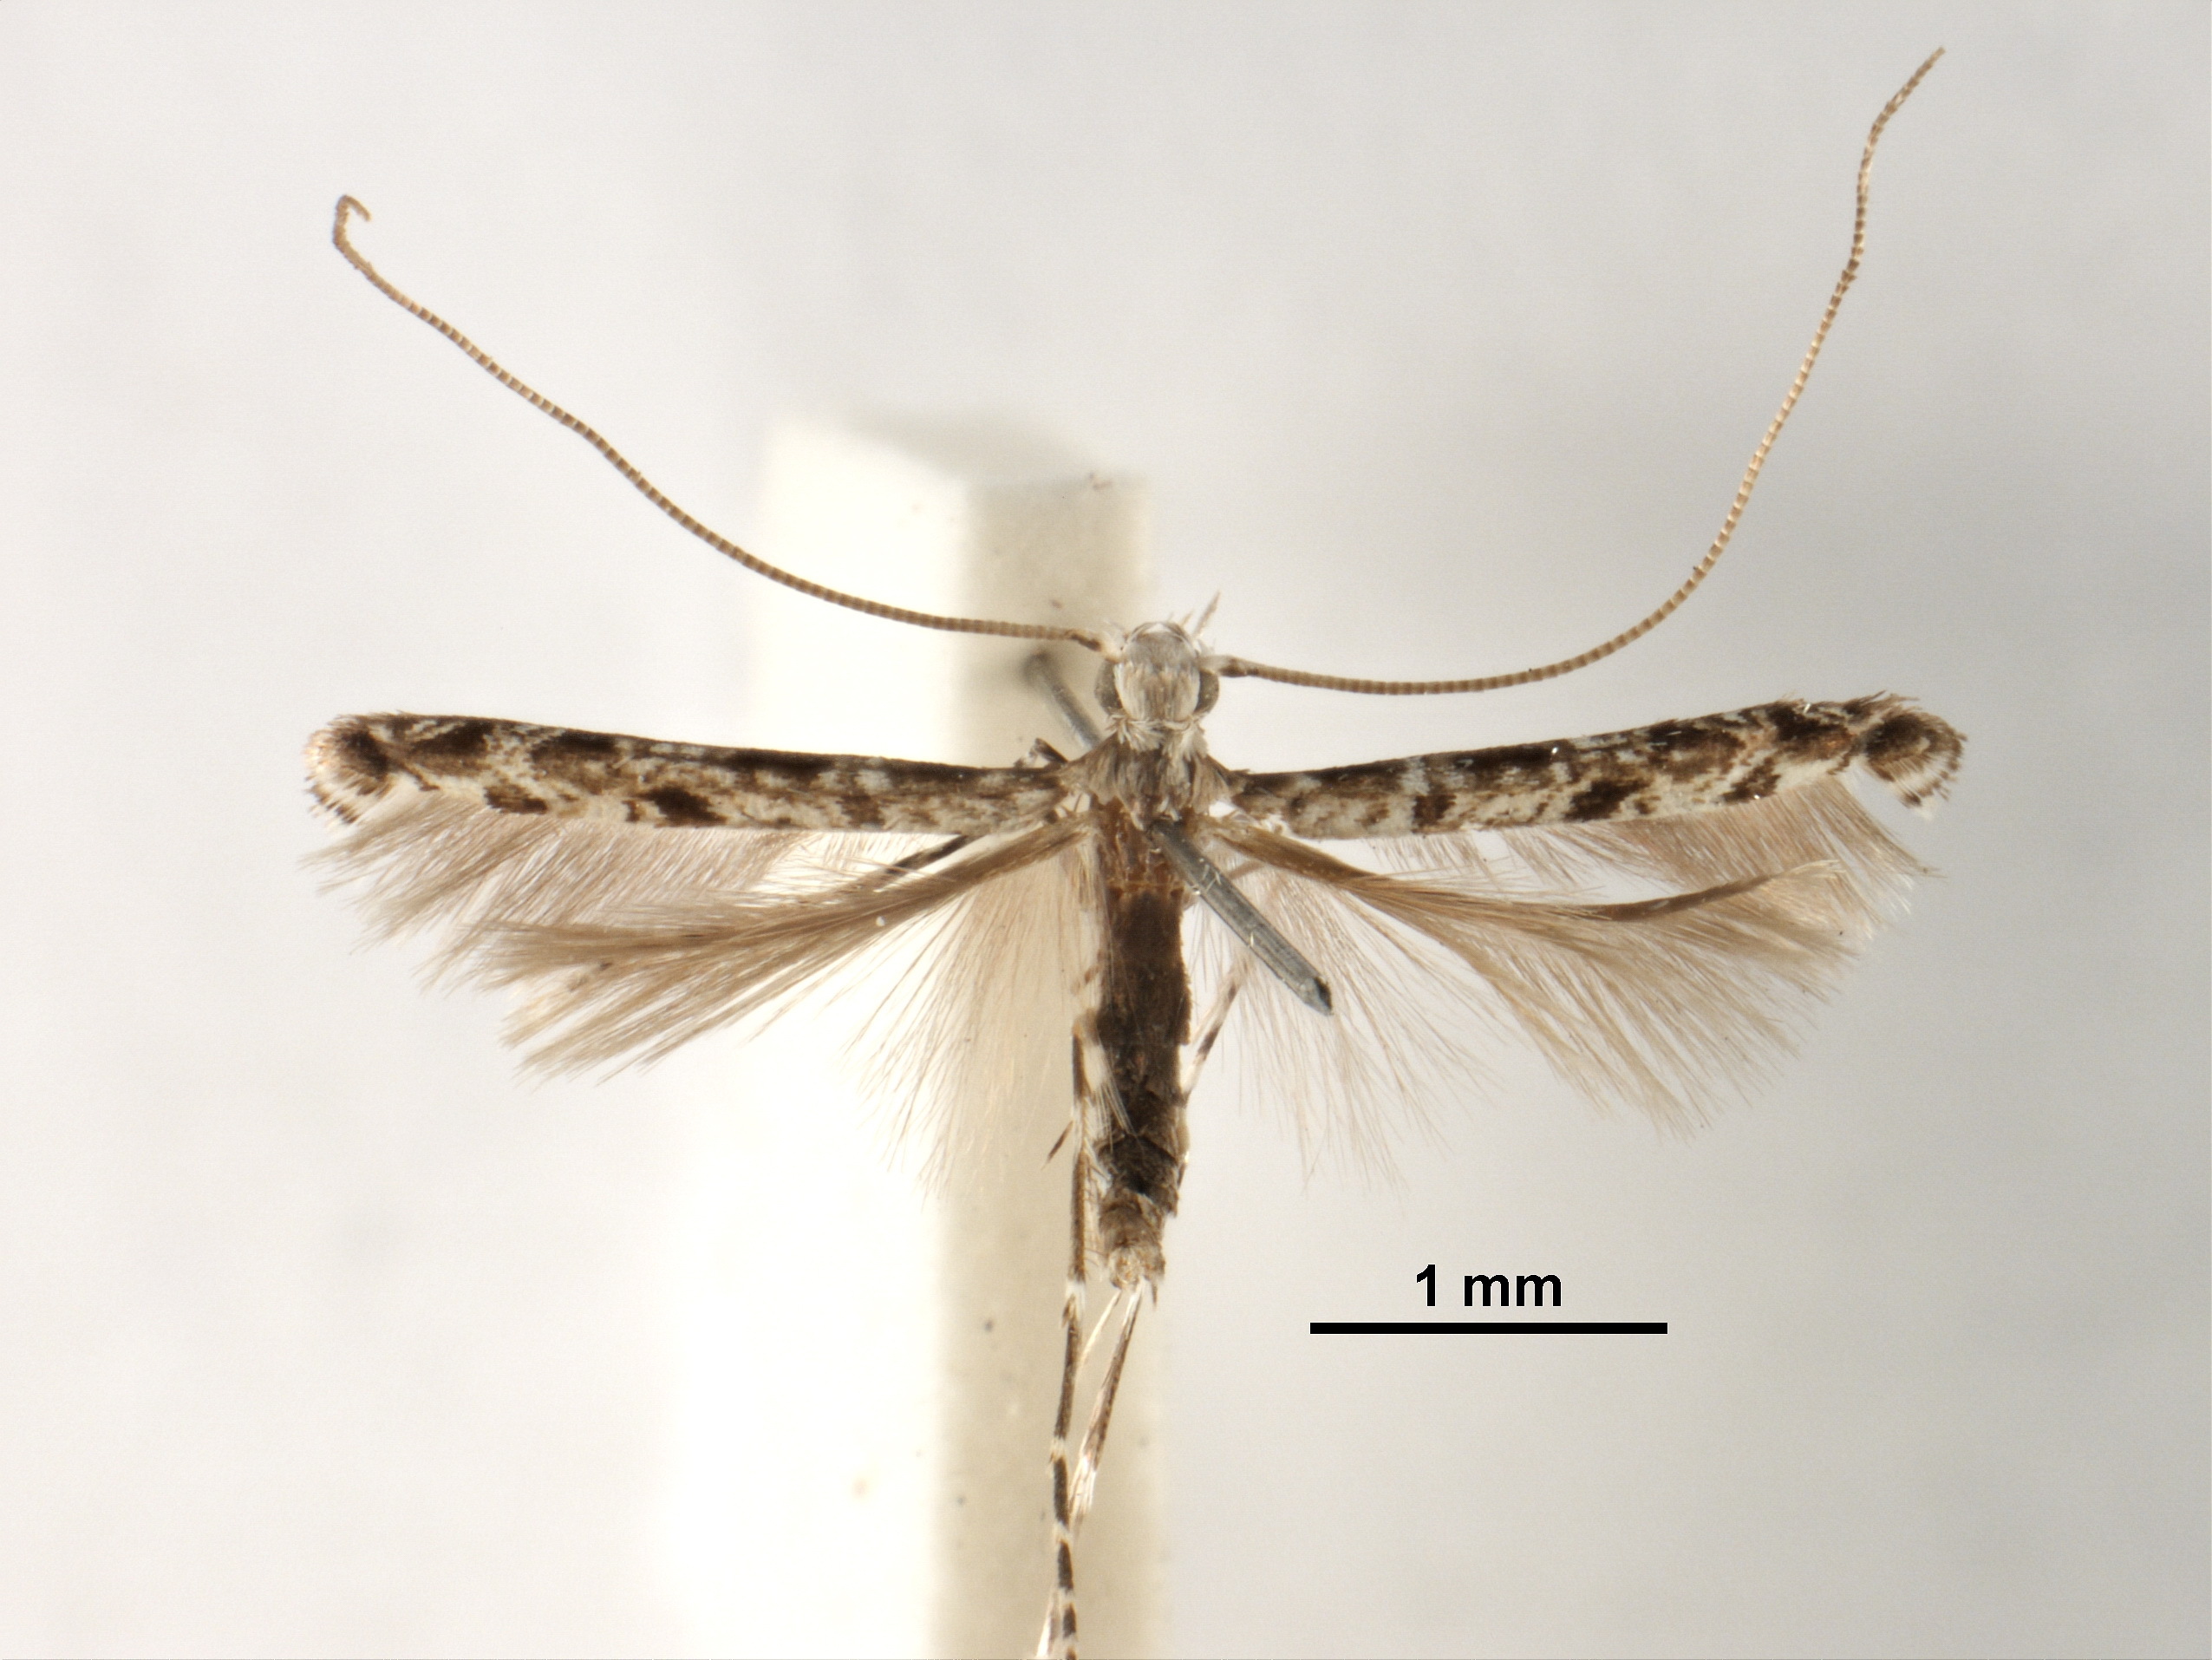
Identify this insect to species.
Acrocercops psaliodes
